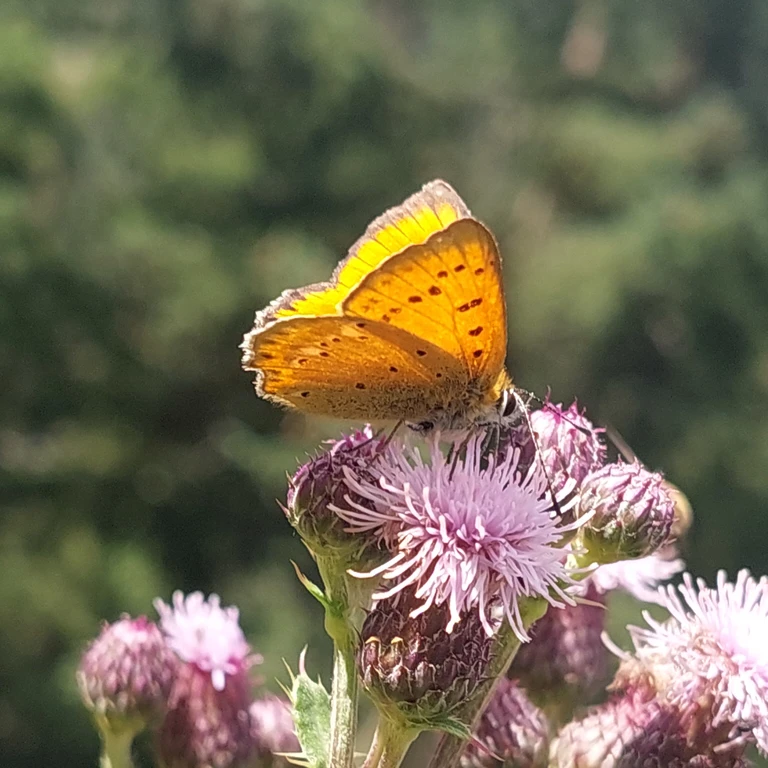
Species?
Lycaena virgaureae
